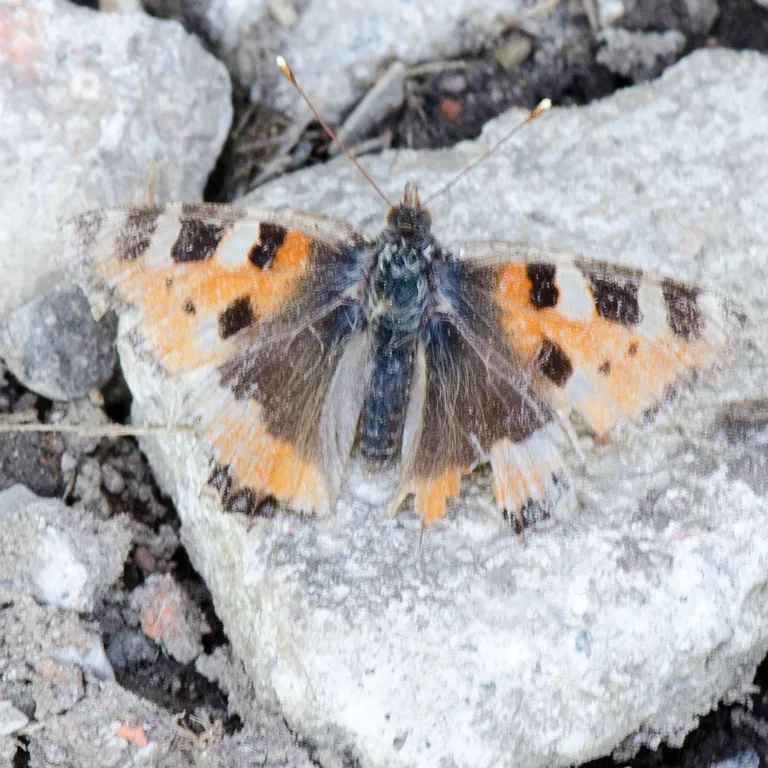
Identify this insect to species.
Aglais urticae
